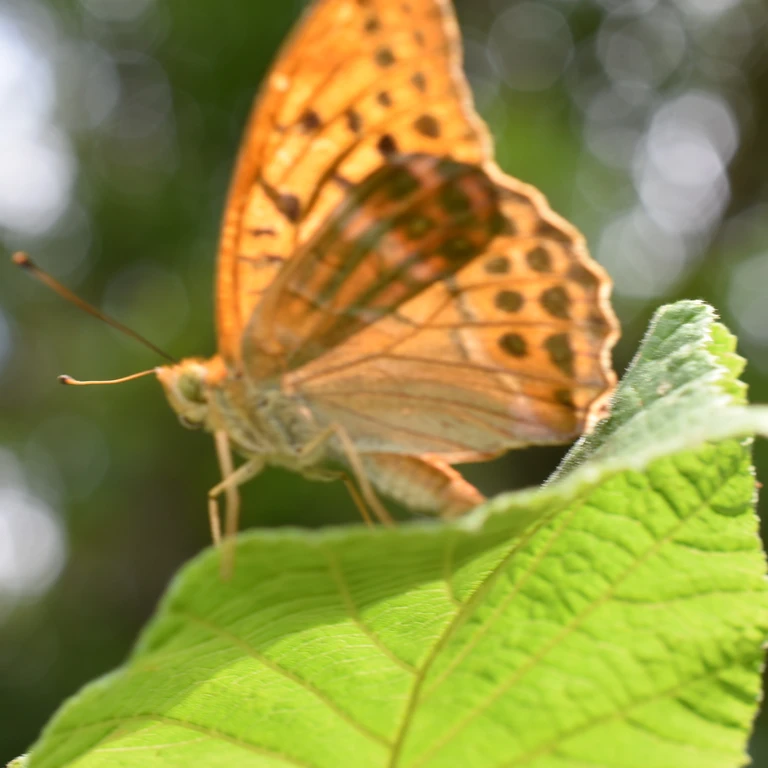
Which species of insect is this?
Argynnis paphia
